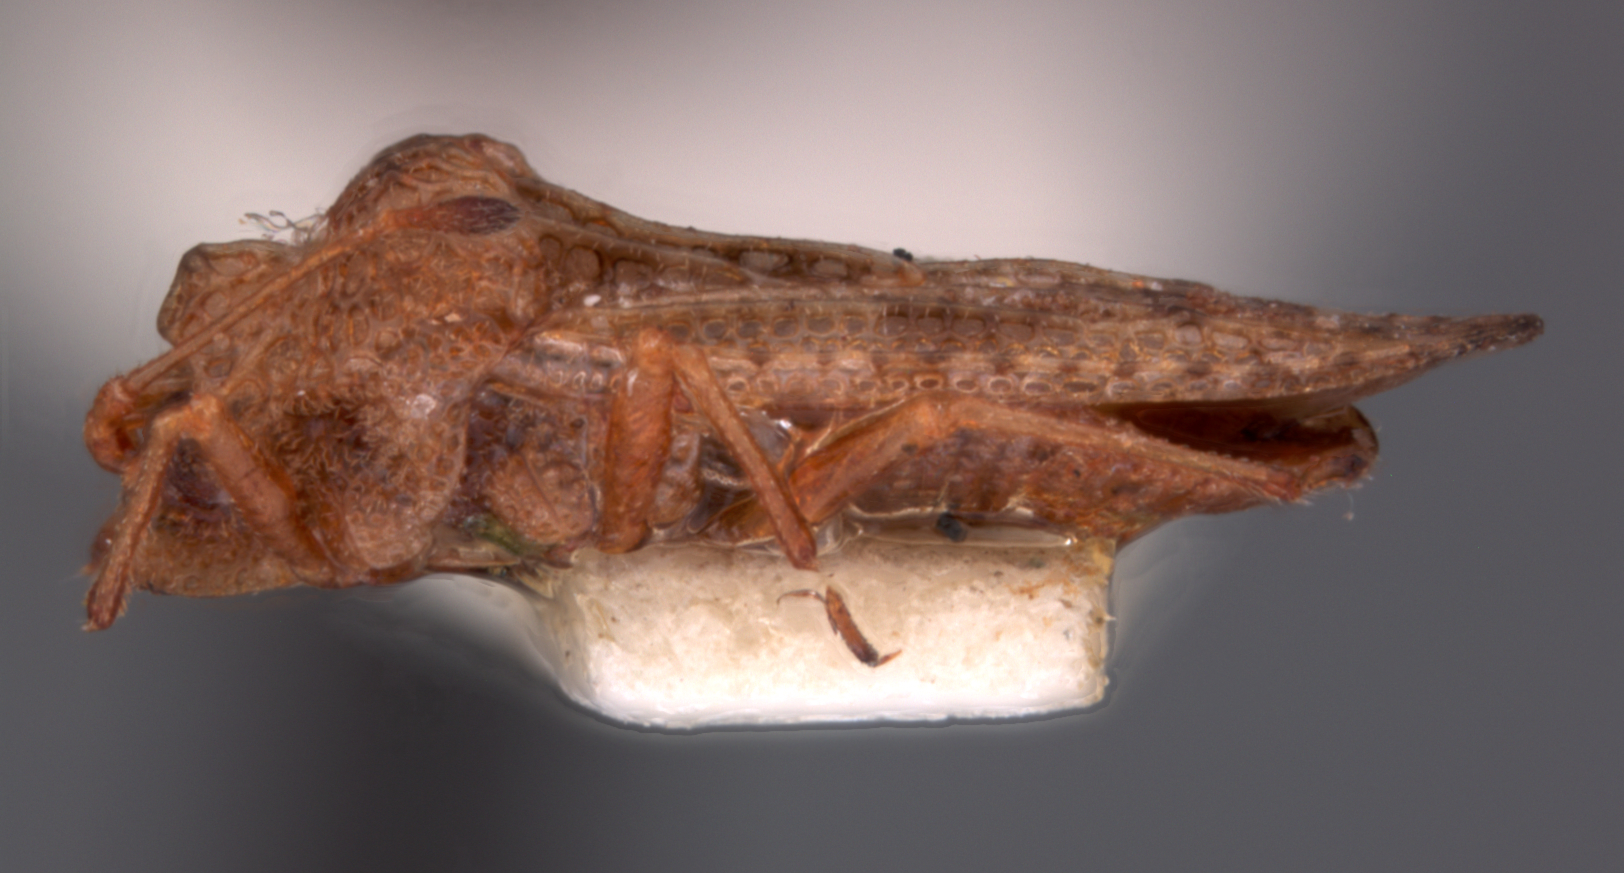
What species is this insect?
Cysteochila yungana
